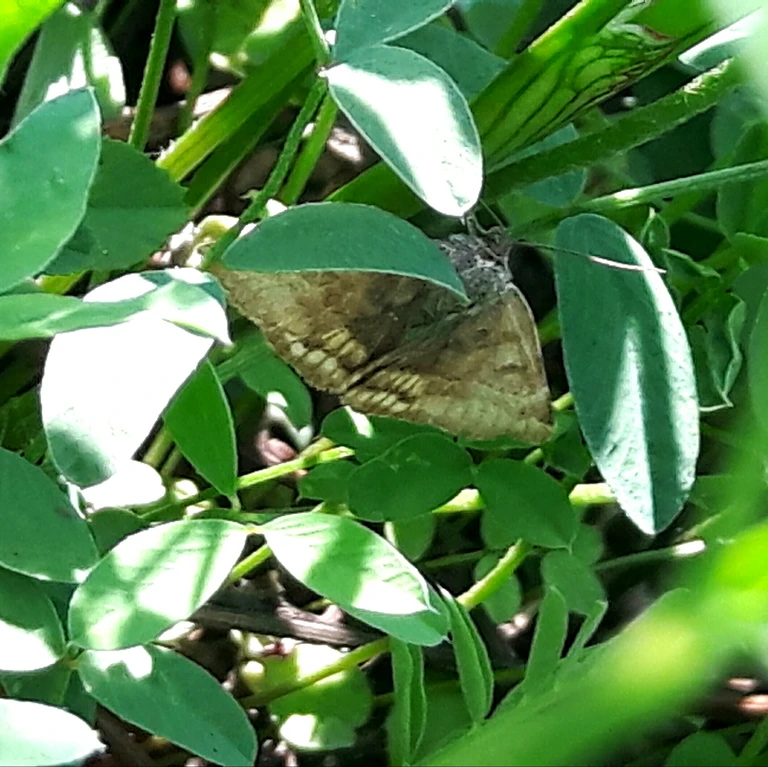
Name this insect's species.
Euclidia glyphica
